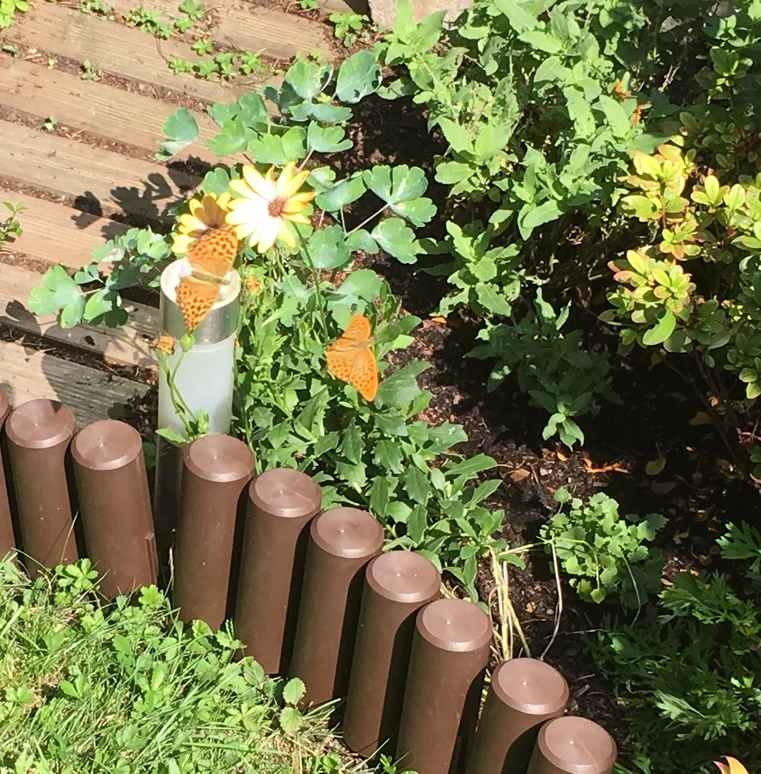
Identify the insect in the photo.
Argynnis paphia
